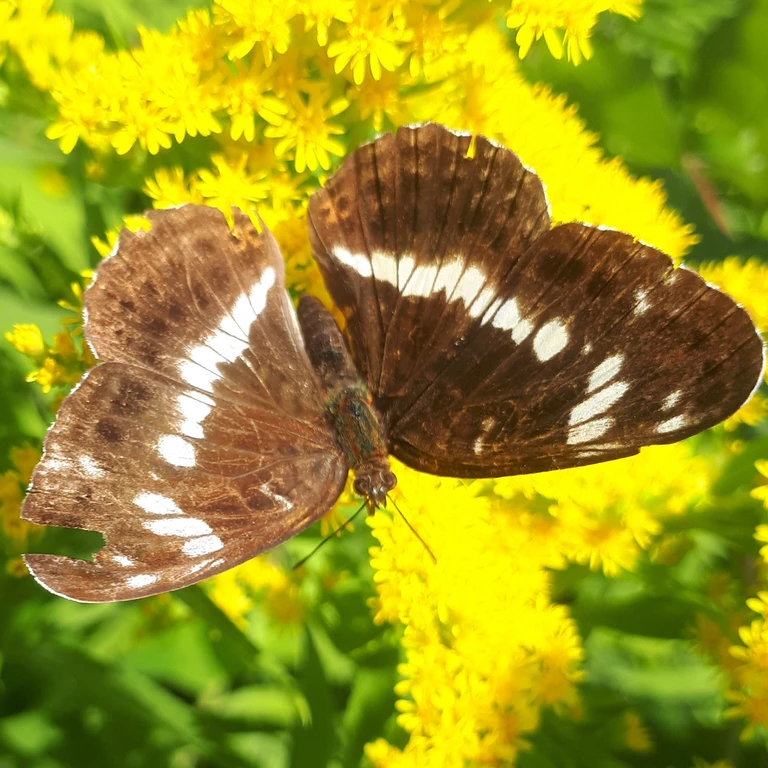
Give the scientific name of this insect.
Limenitis camilla (also Ladoga camilla)
